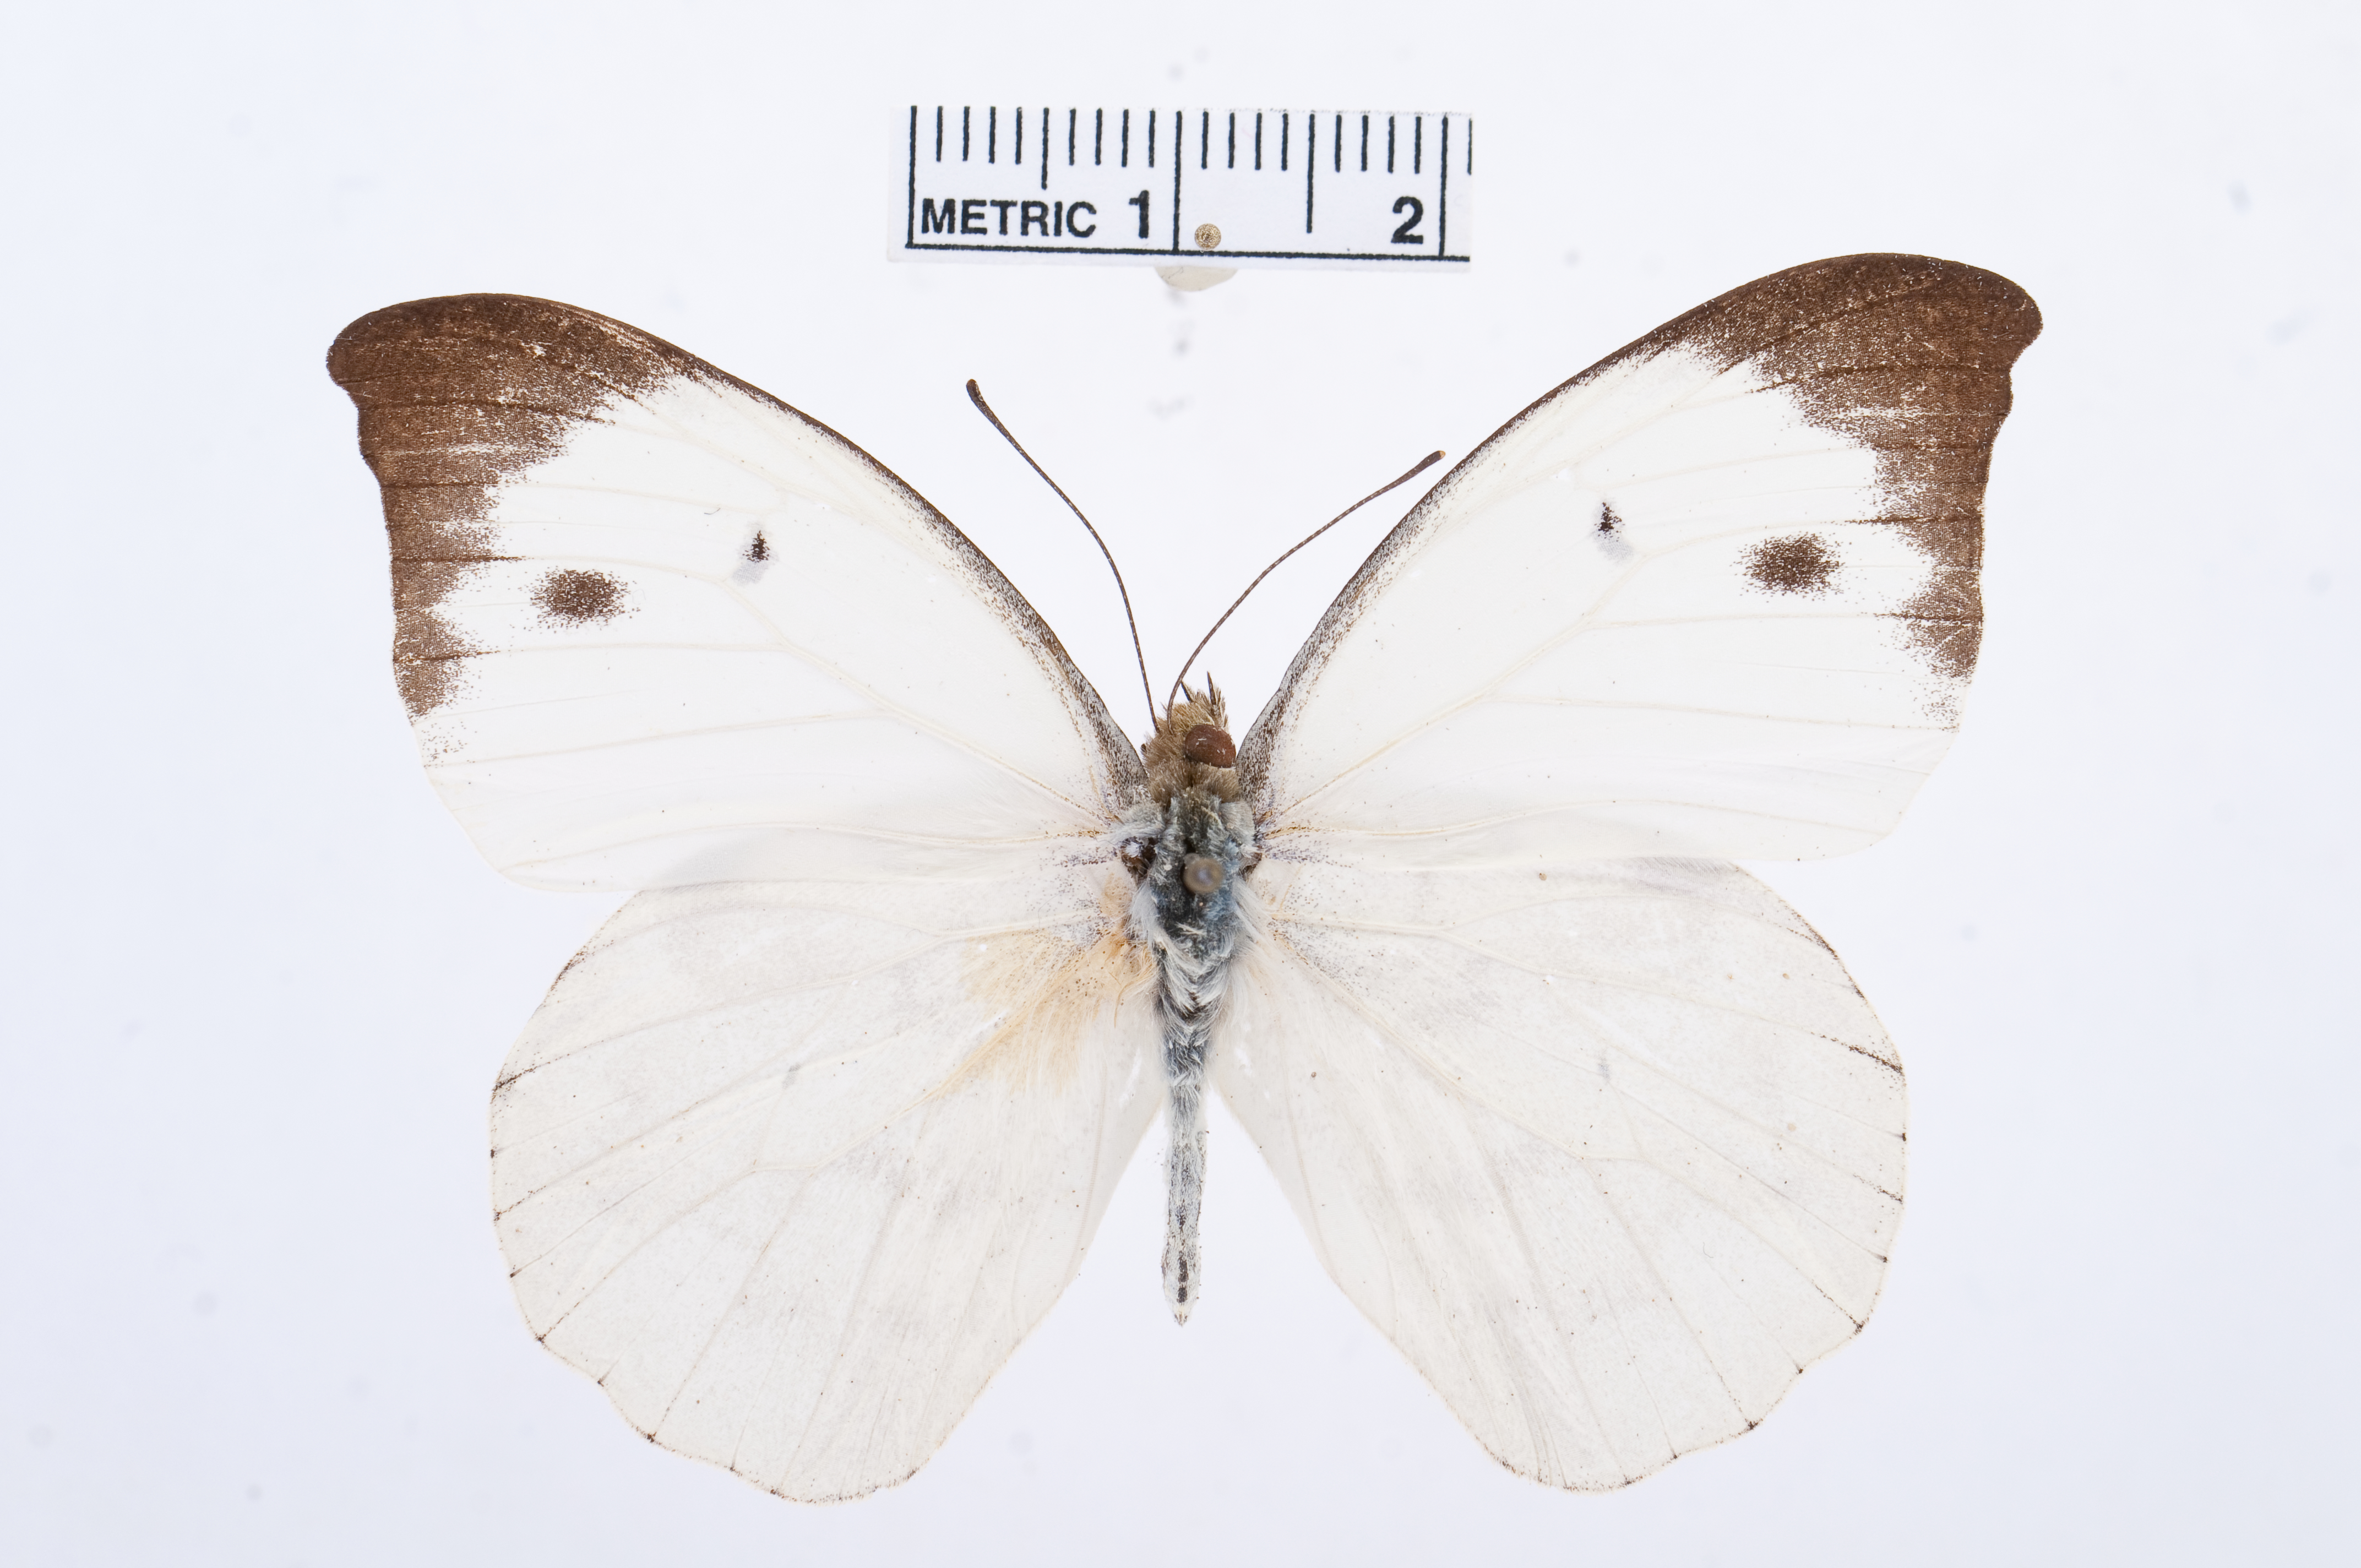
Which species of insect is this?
Appias lalassis
